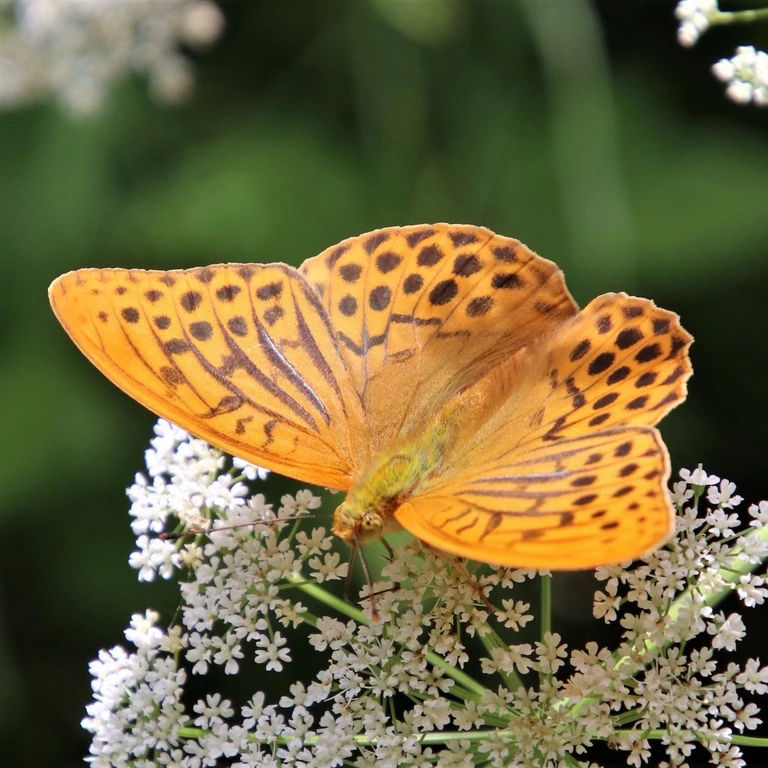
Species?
Argynnis paphia
